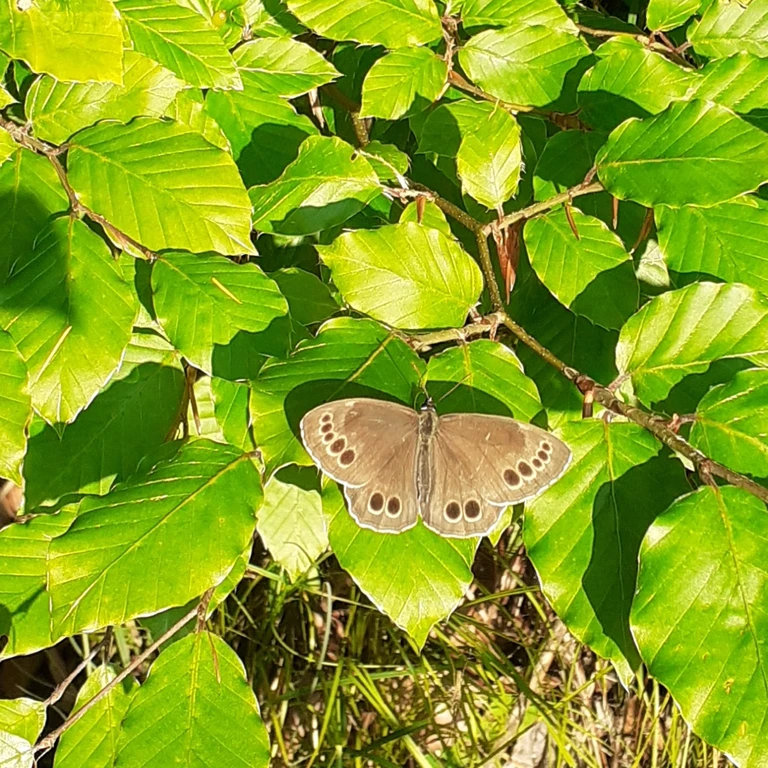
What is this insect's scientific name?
Lopinga achine (also Pararge achine)
